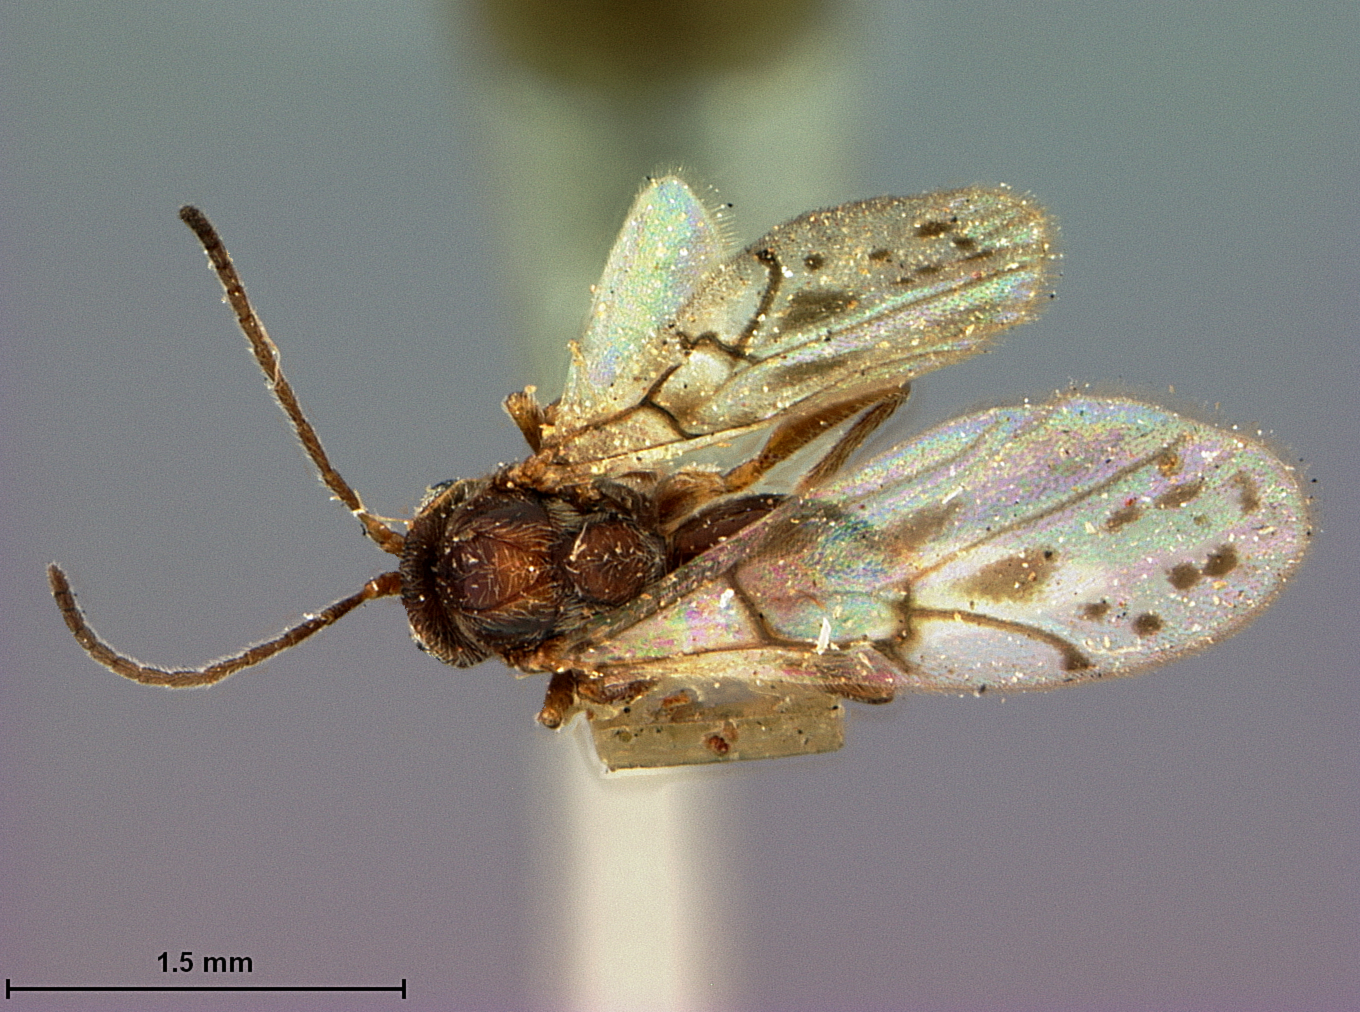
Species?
Dryophanta clavula
